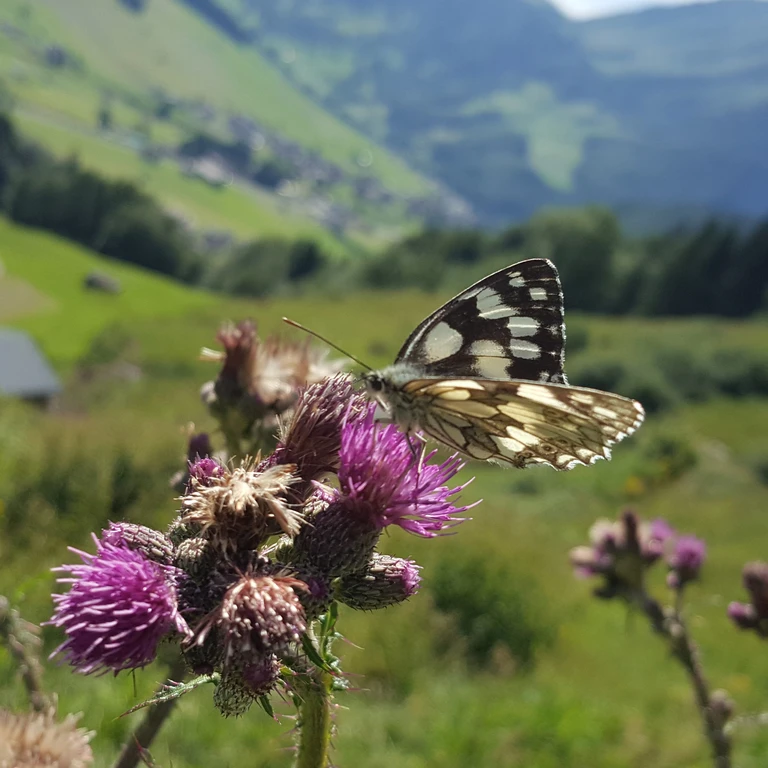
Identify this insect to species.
Melanargia galathea
